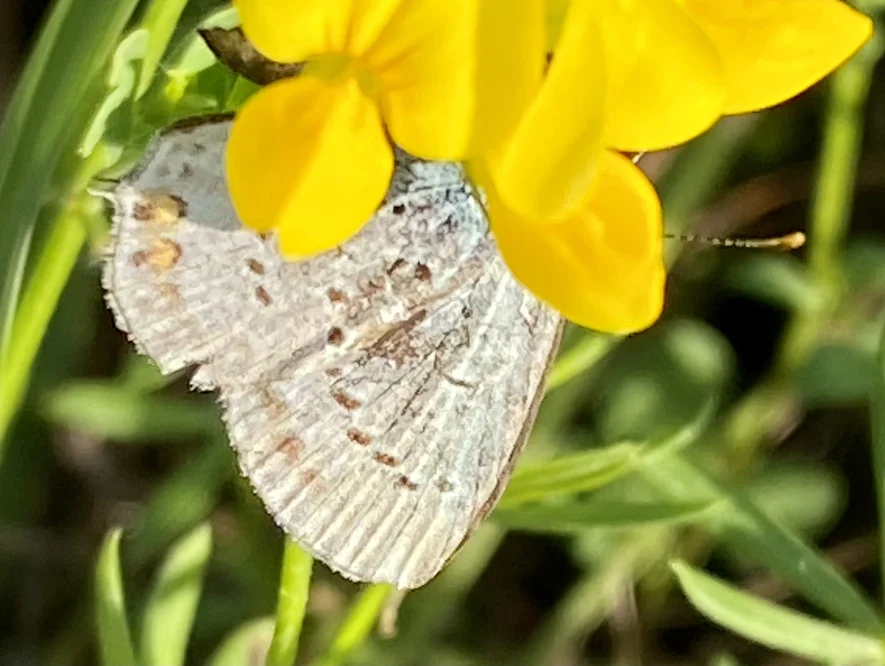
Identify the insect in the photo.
Cupido argiades (also Elkalyce argiades)
